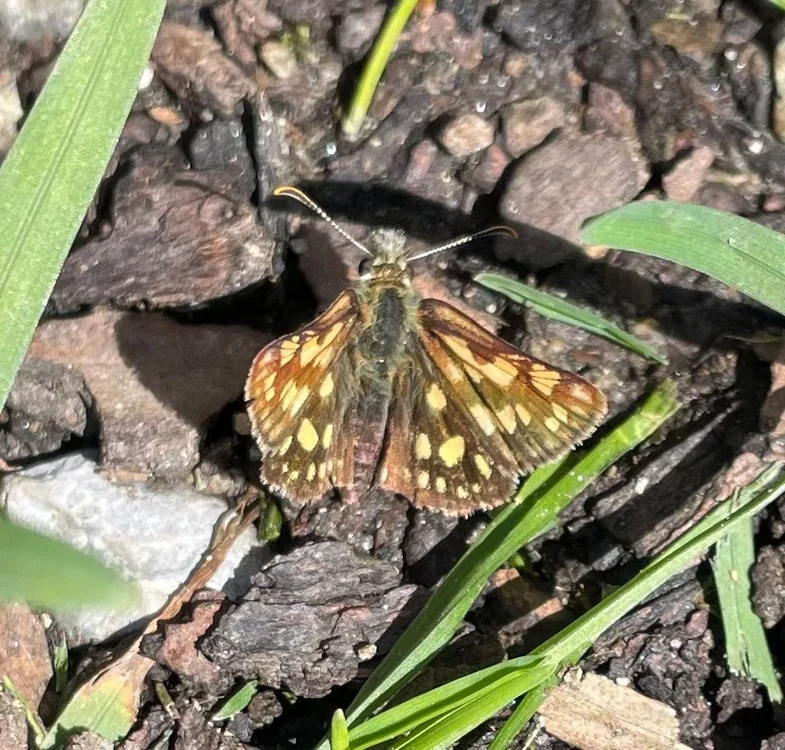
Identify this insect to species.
Carterocephalus palaemon
